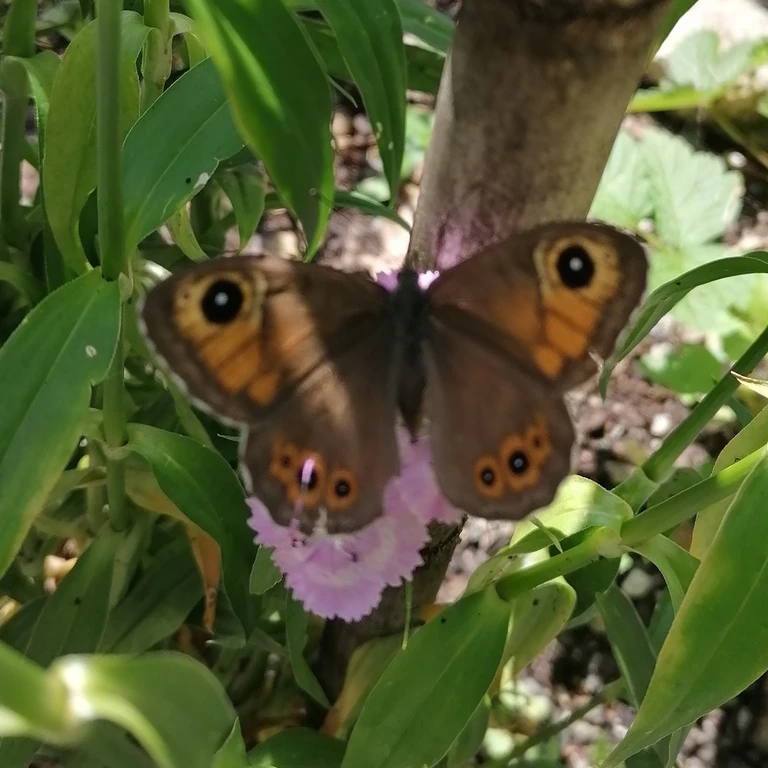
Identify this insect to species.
Lasiommata maera (also Pararge maera)
